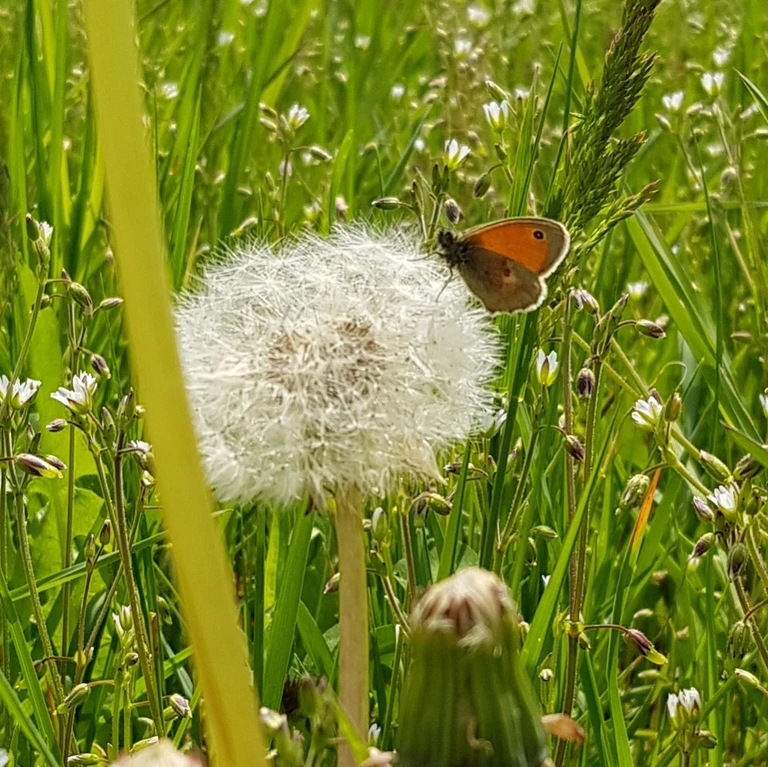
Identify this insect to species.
Coenonympha pamphilus
